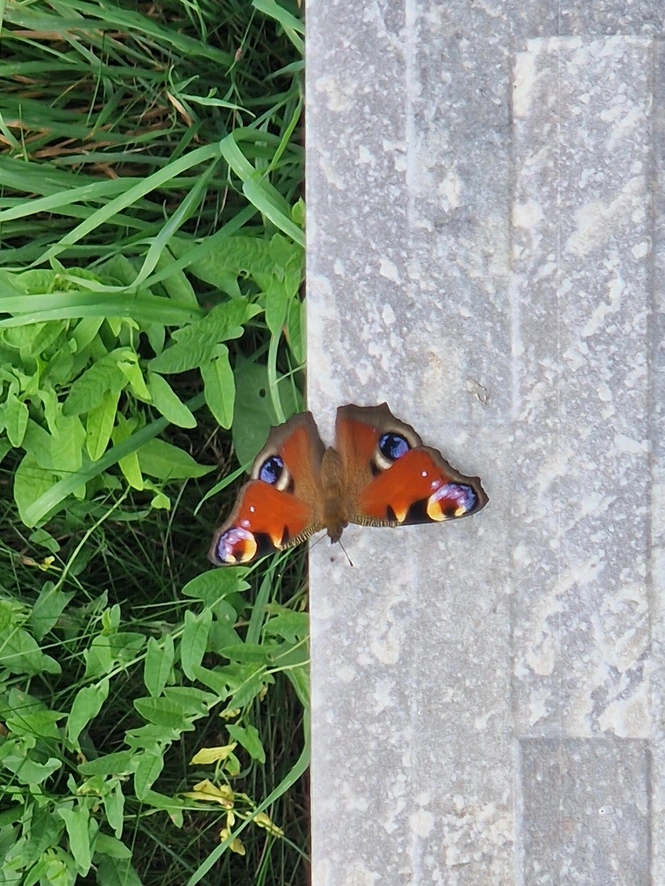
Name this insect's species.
Aglais io
